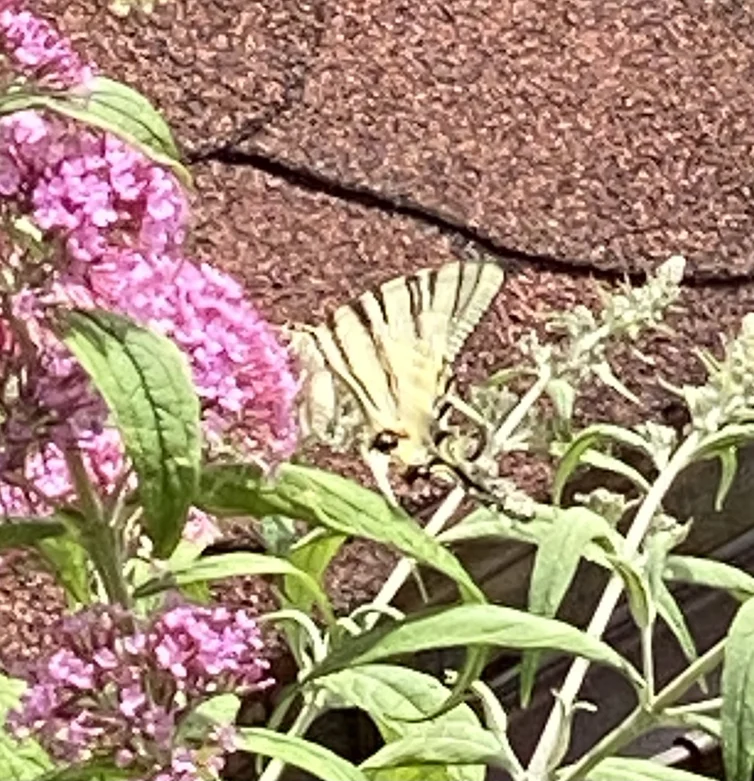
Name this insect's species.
Iphiclides podalirius
